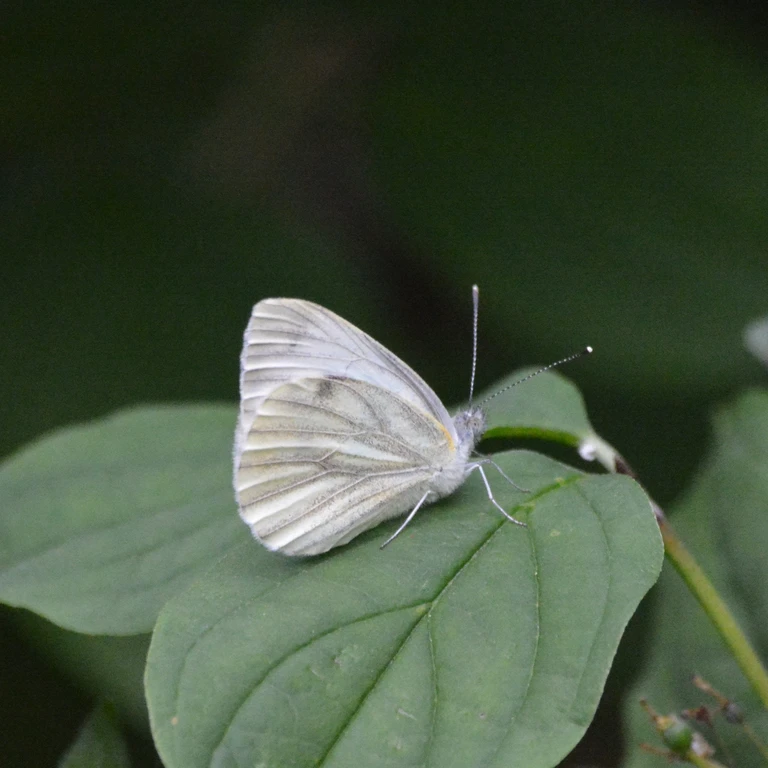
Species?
Pieris napi
